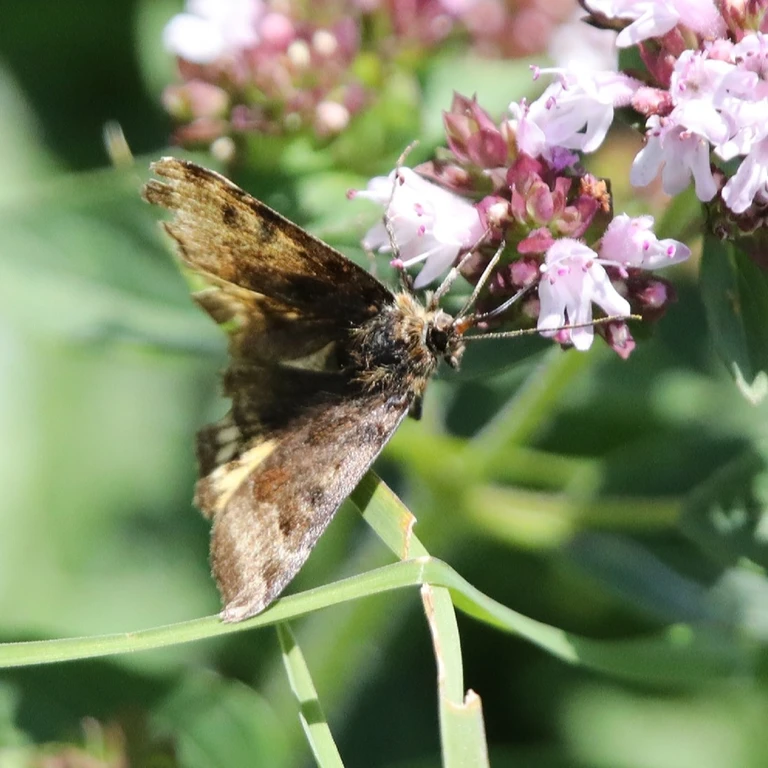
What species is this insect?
Euclidia glyphica
